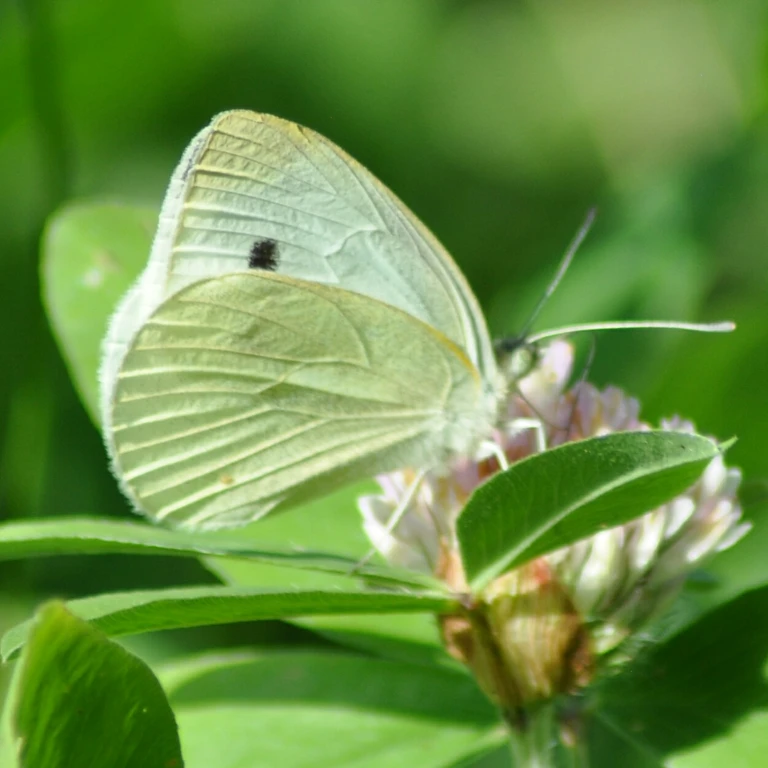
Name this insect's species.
Pieris rapae
